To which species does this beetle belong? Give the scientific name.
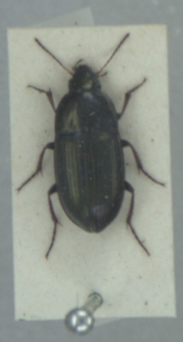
Amara aenea
